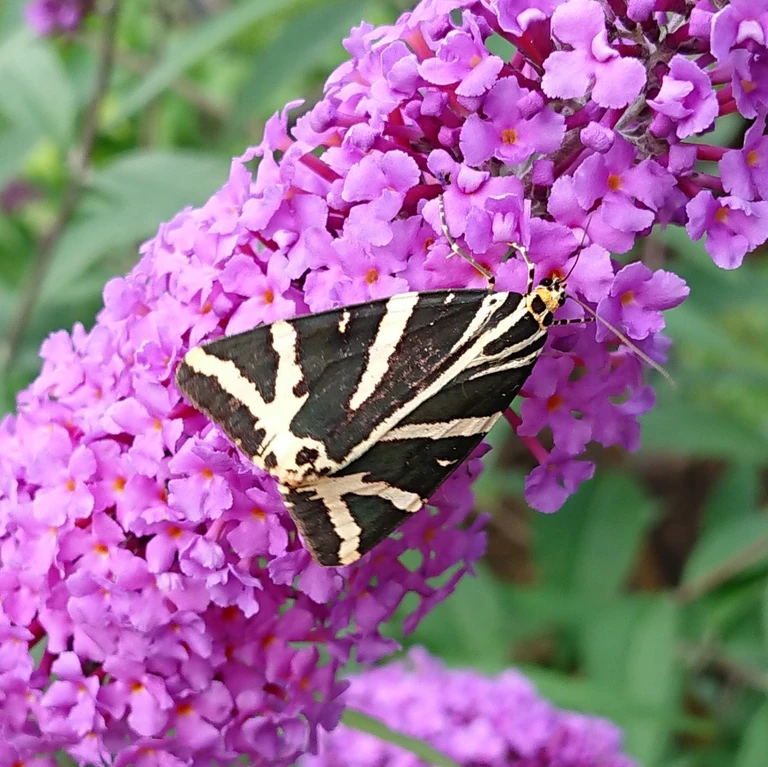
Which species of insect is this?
Euplagia quadripunctaria
